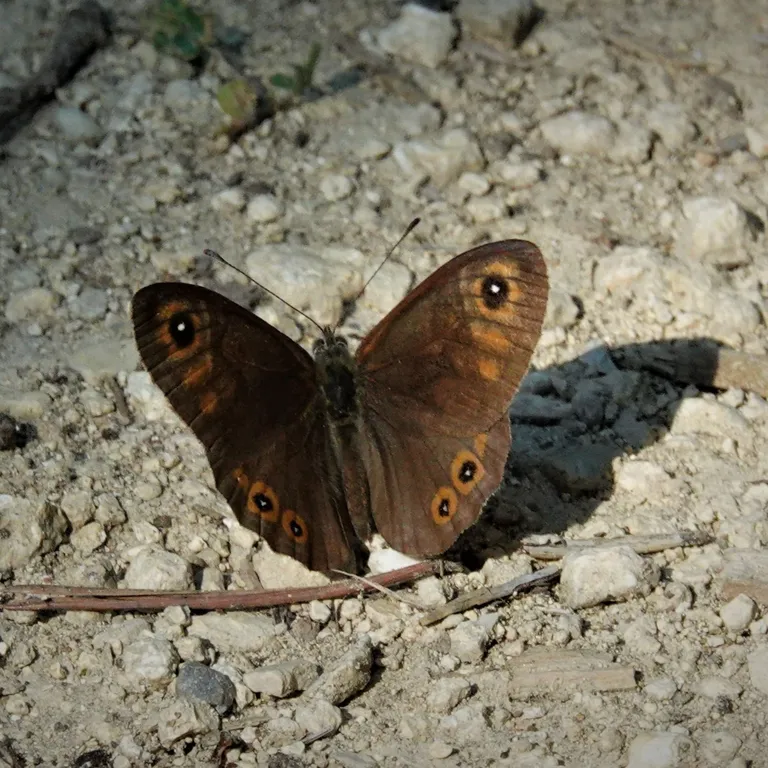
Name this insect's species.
Lasiommata maera (also Pararge maera)
